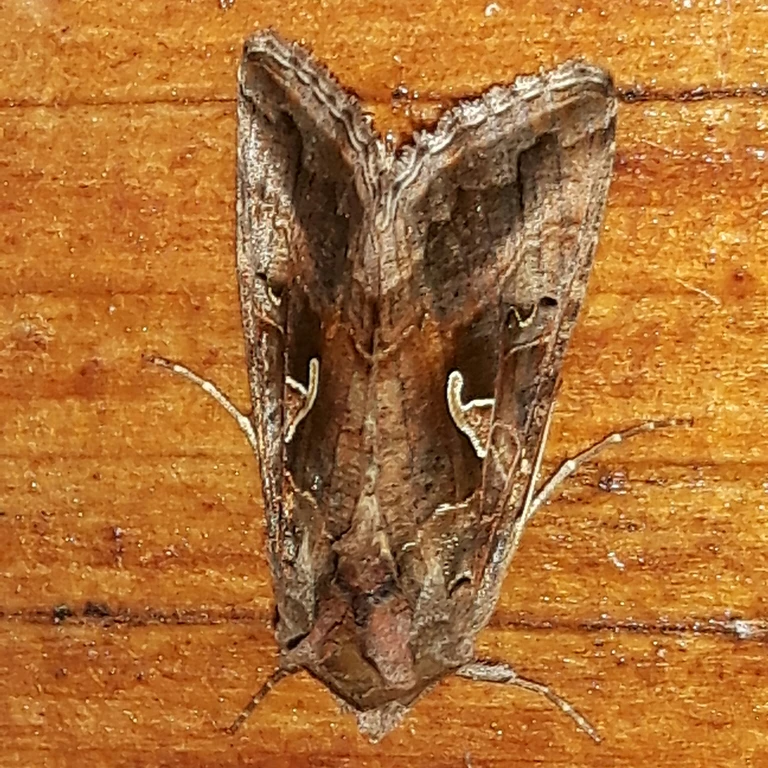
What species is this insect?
Autographa gamma
